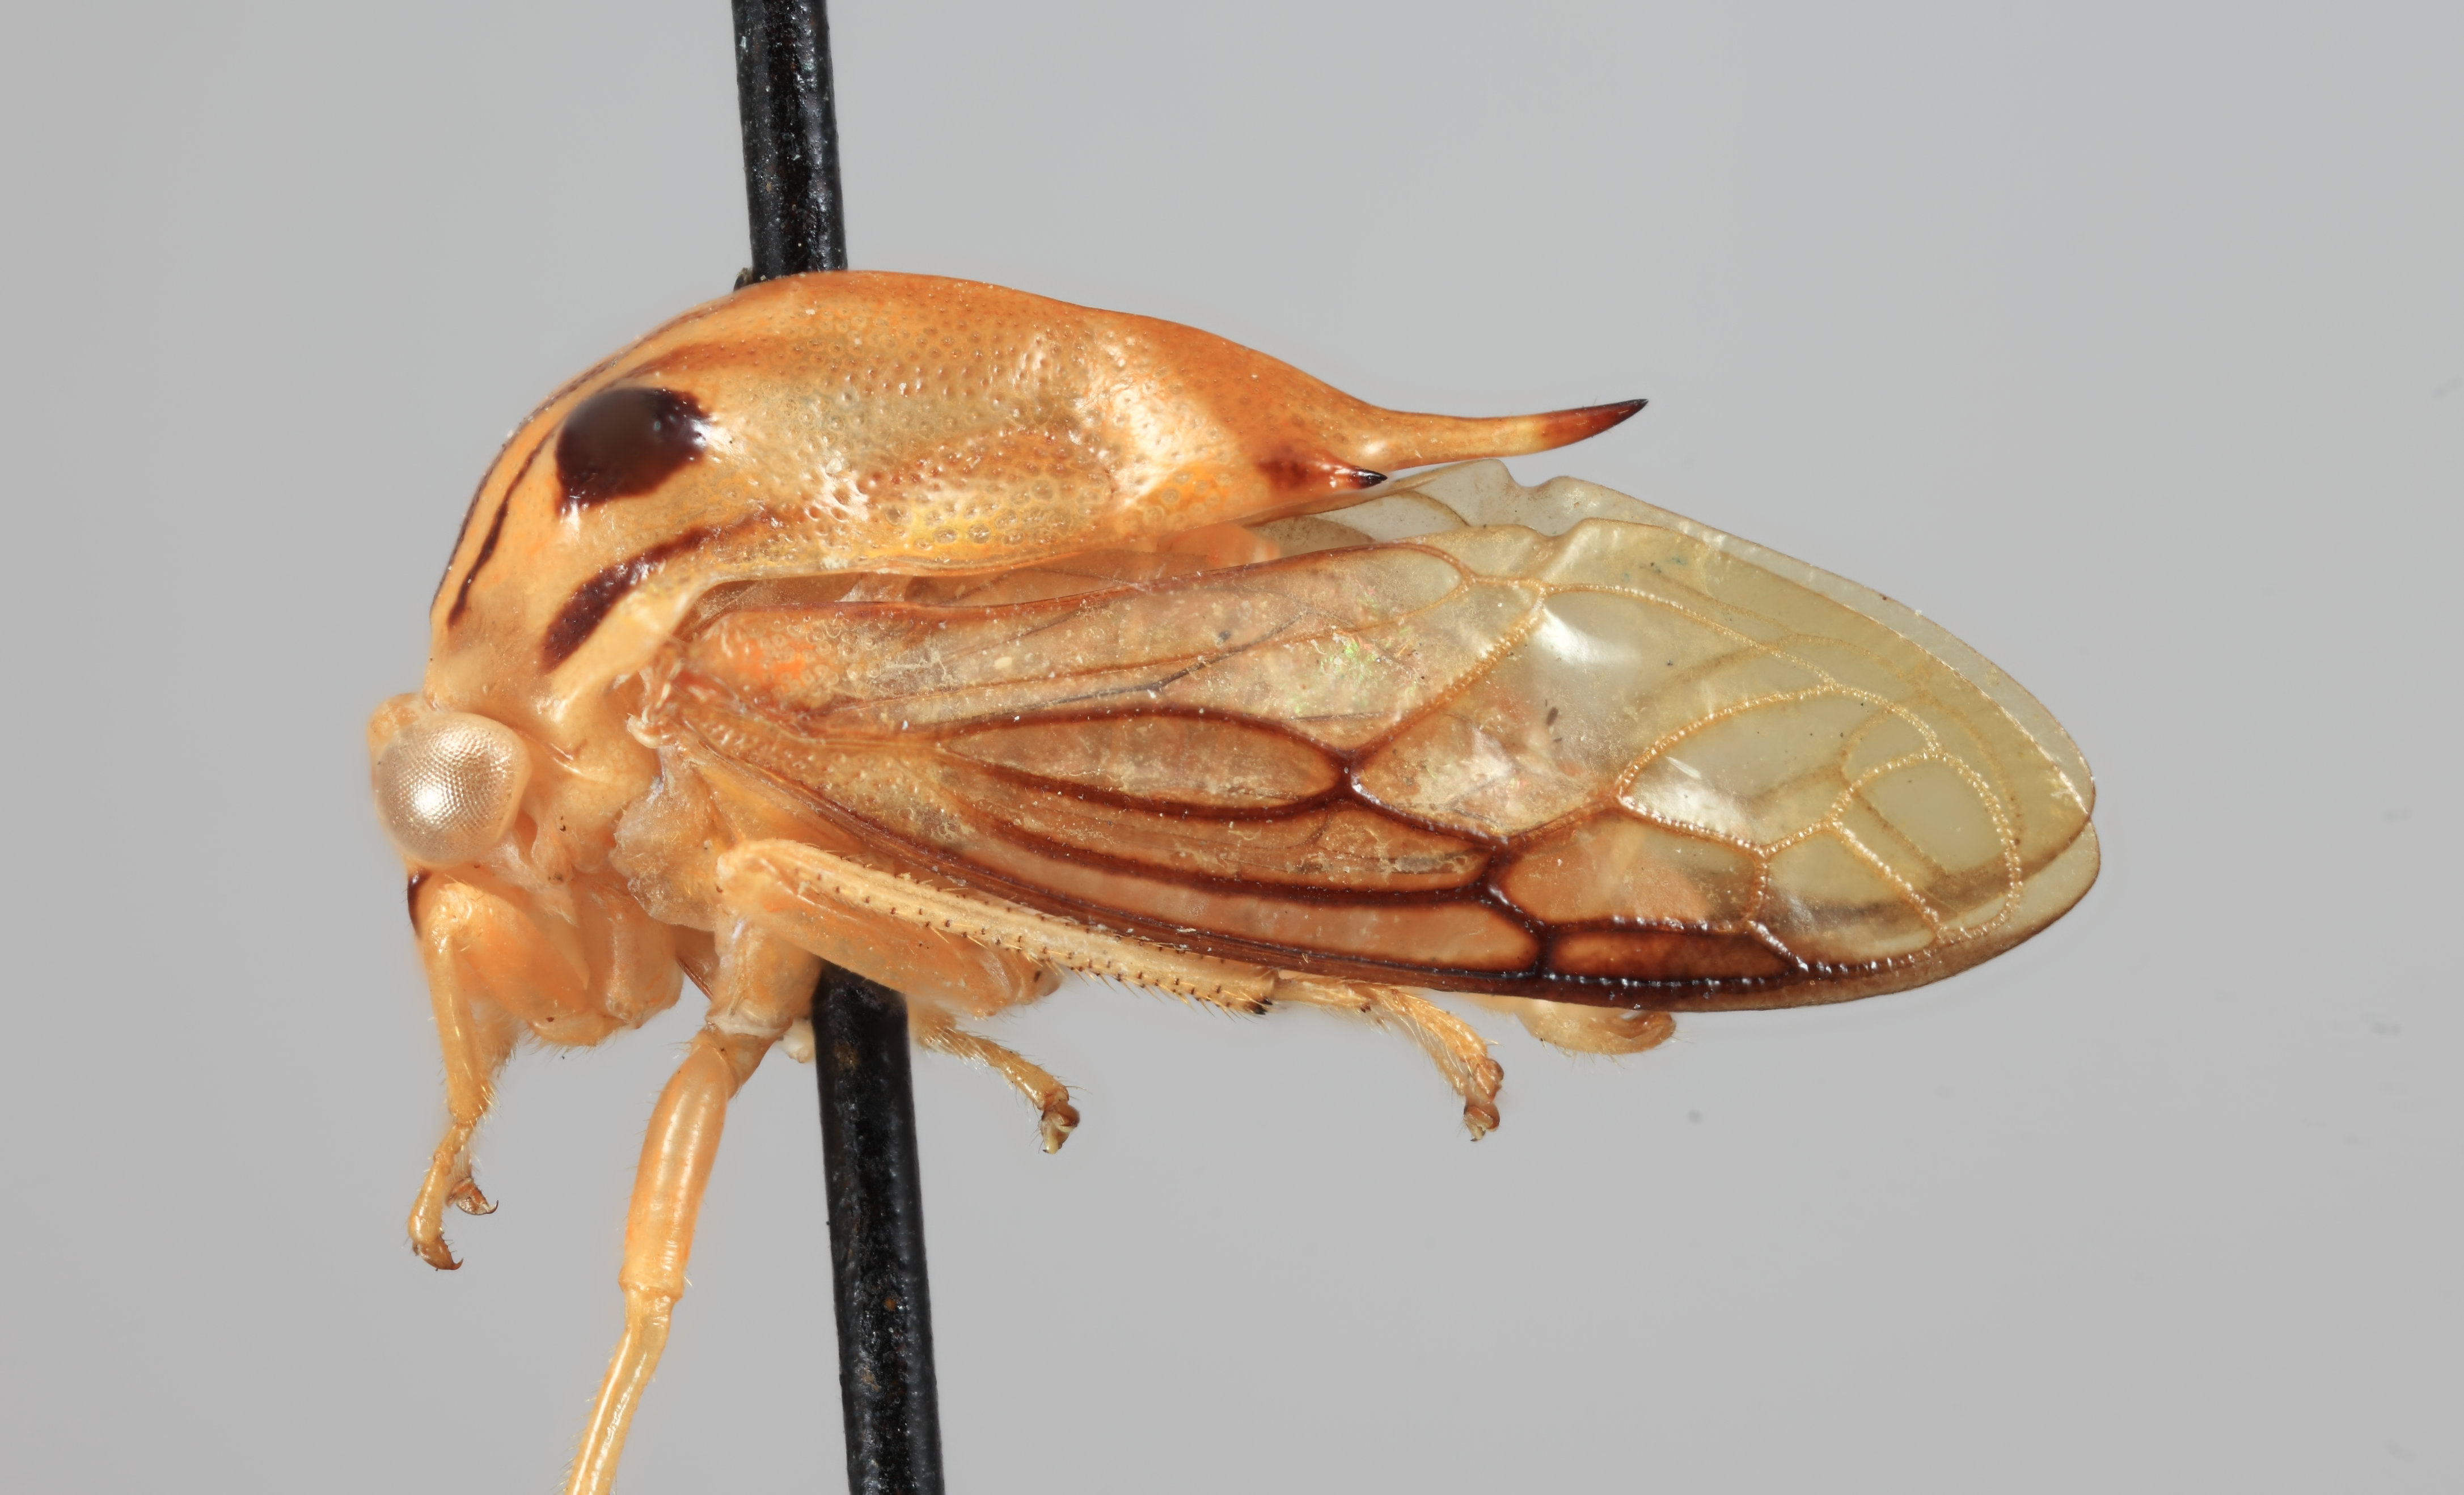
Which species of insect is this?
Poppea zebrina
